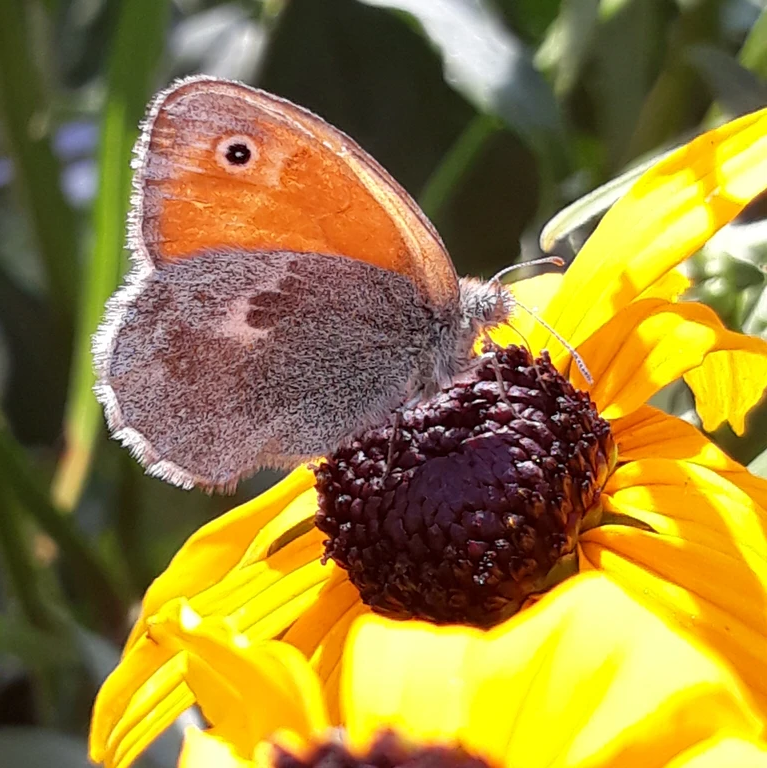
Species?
Coenonympha pamphilus
